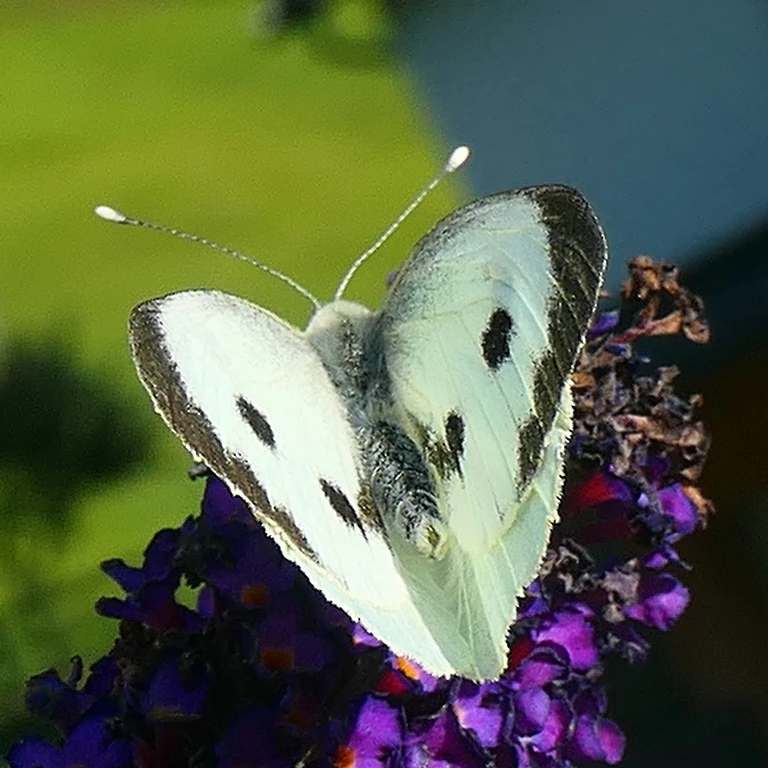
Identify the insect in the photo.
Pieris brassicae
